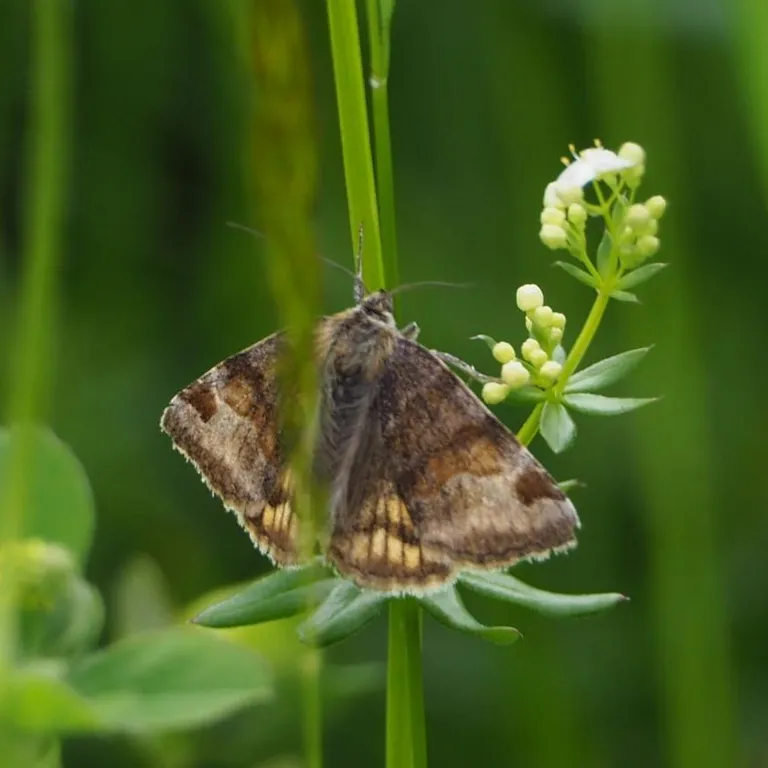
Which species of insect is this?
Euclidia glyphica
